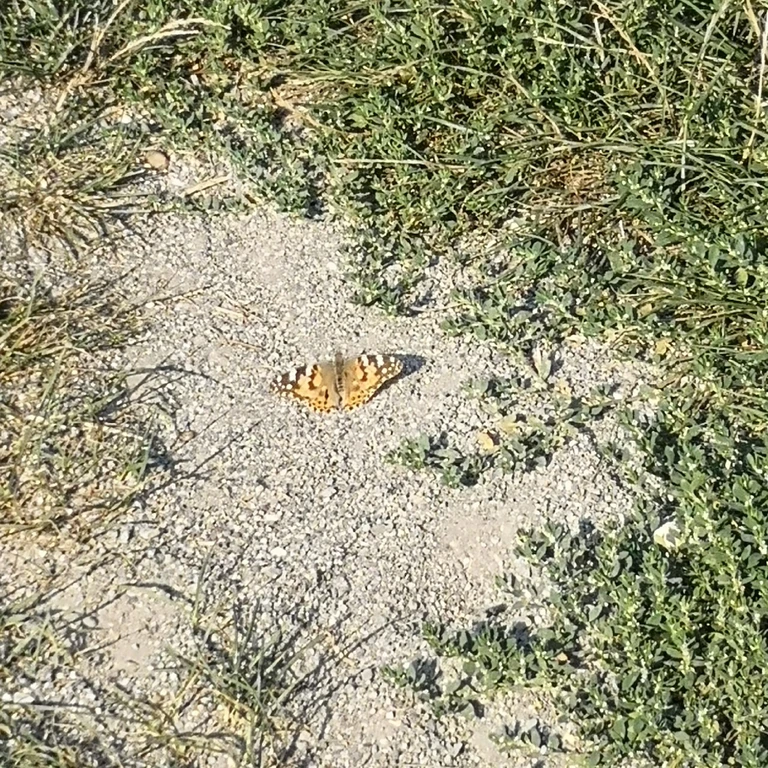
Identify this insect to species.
Vanessa cardui
